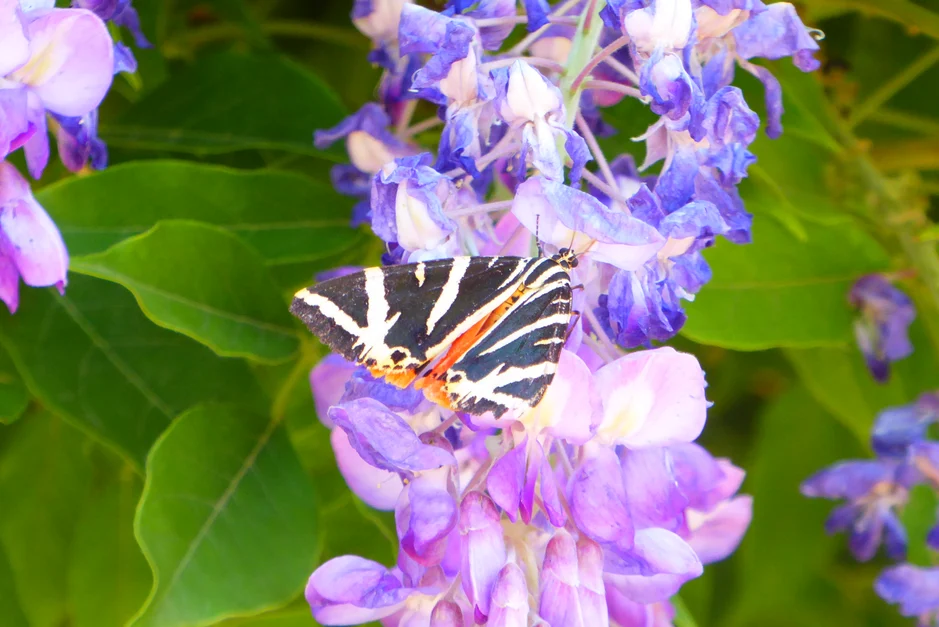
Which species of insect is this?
Euplagia quadripunctaria
